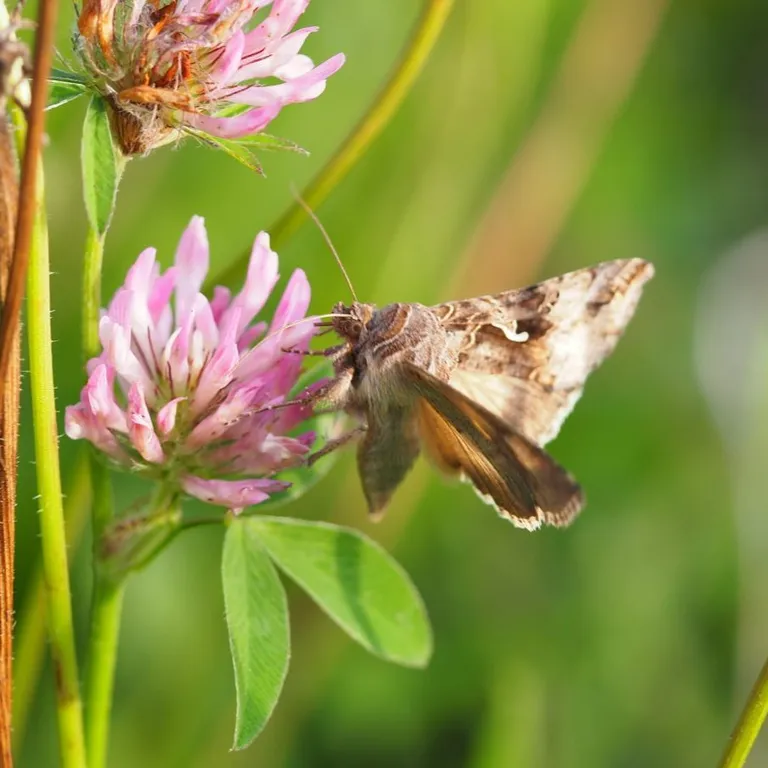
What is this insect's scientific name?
Autographa gamma
